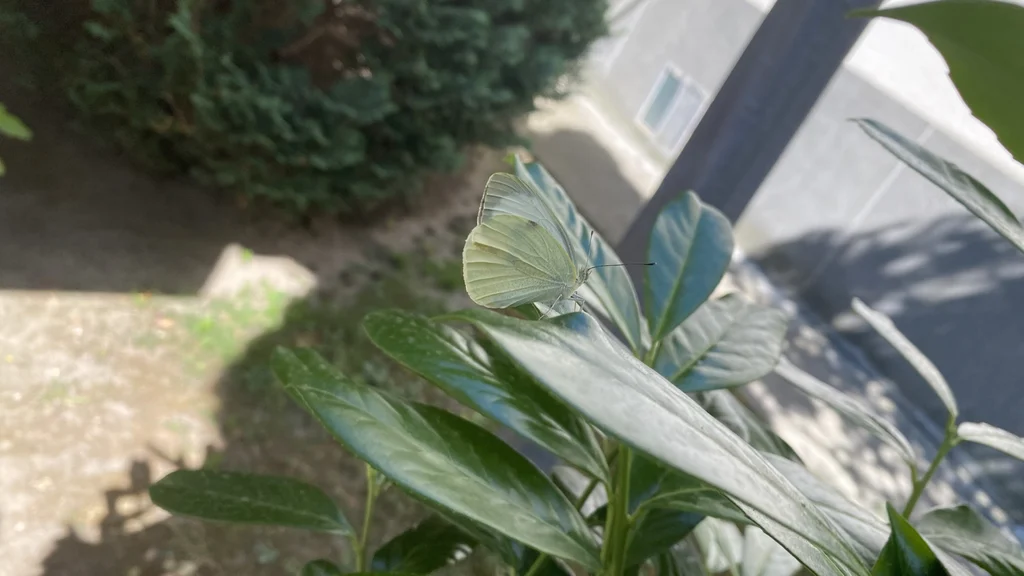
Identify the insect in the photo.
Pieris brassicae
